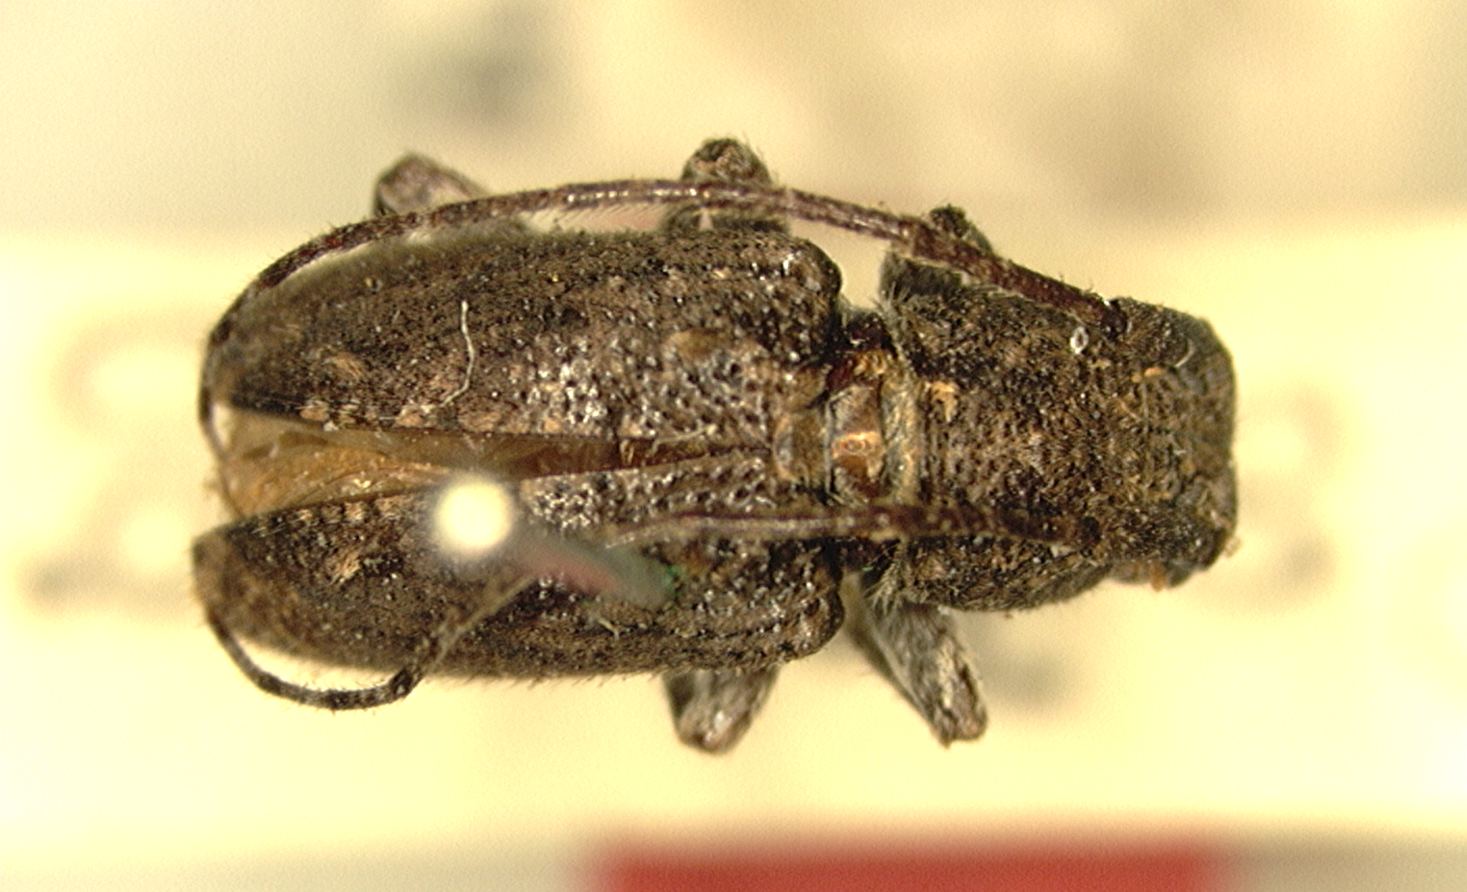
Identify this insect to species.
Pterolophia pilosipennis
